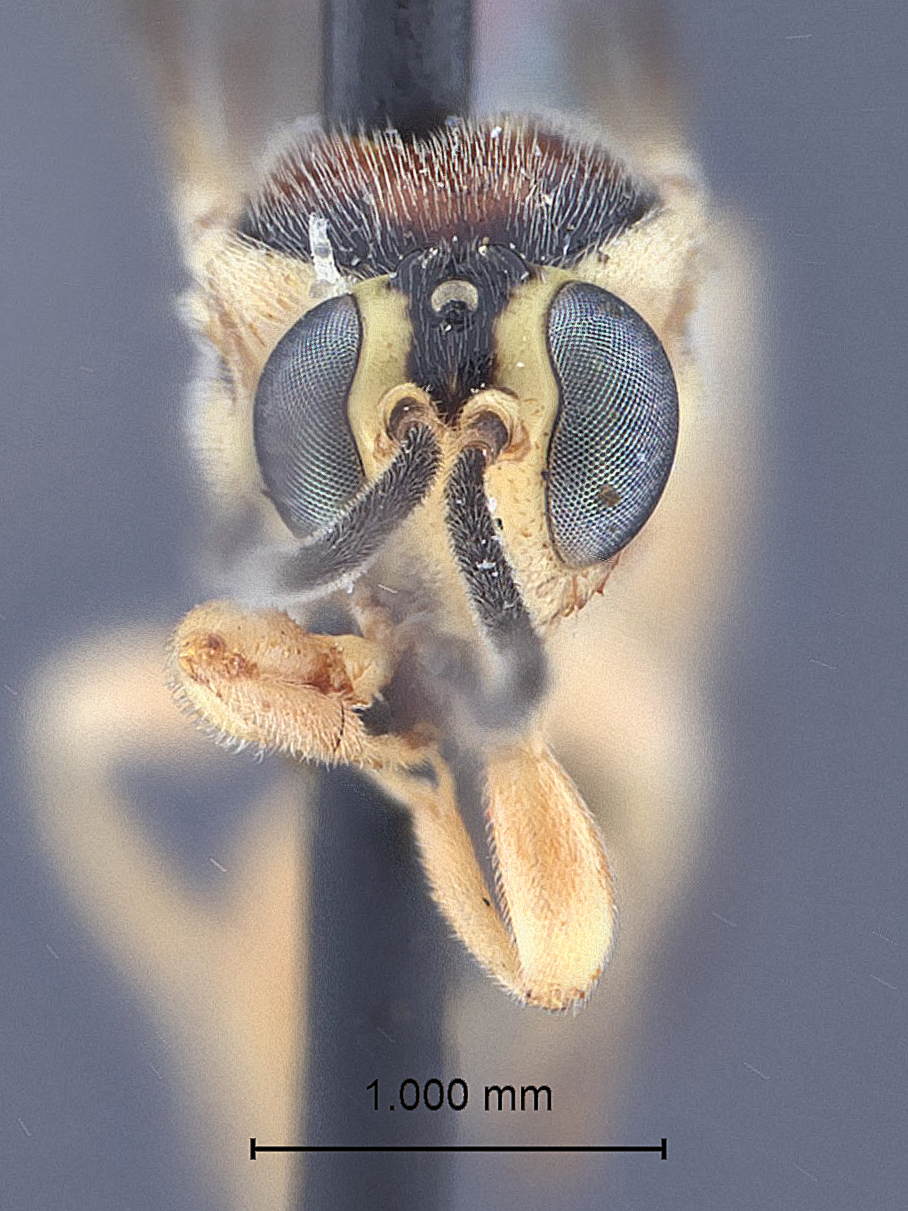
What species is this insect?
Exochus enodis
